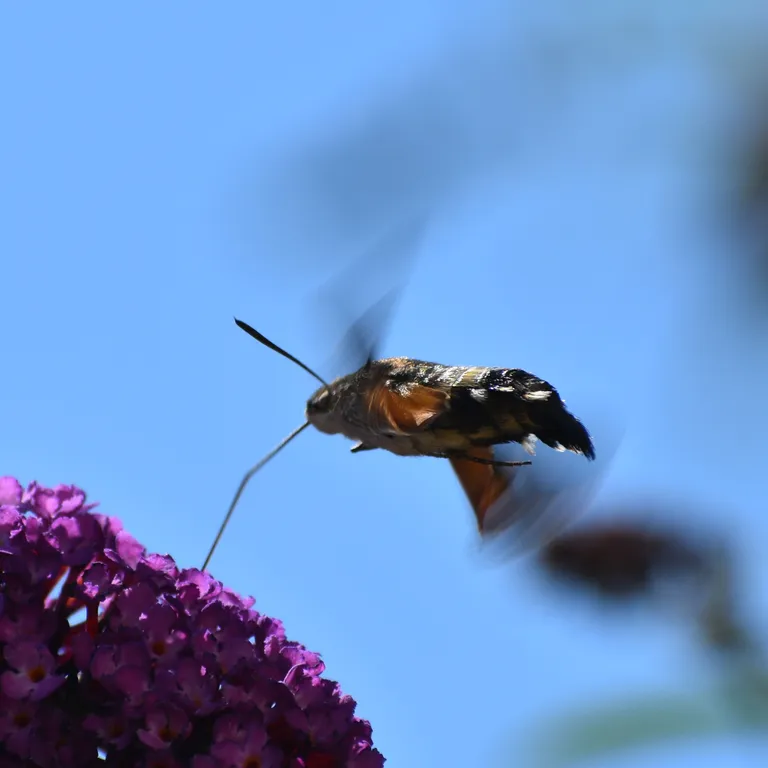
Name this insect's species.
Macroglossum stellatarum
